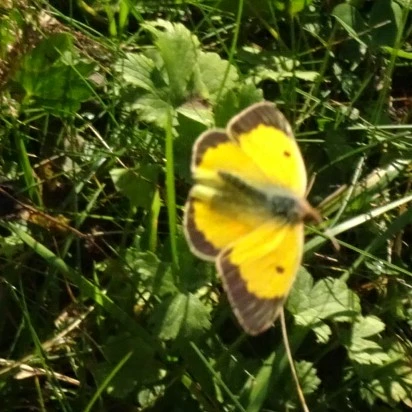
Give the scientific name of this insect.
Colias croceus
